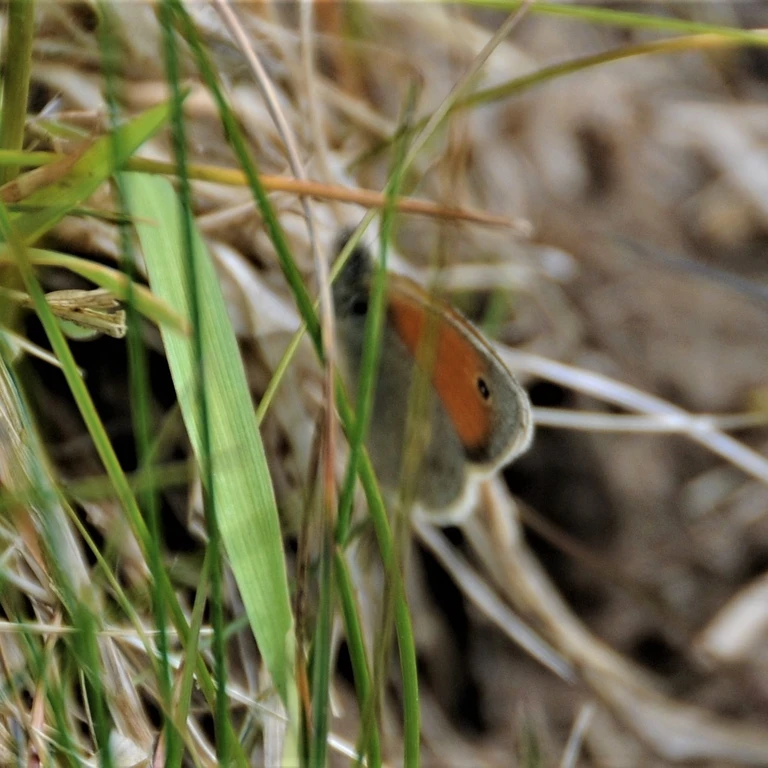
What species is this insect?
Coenonympha pamphilus
